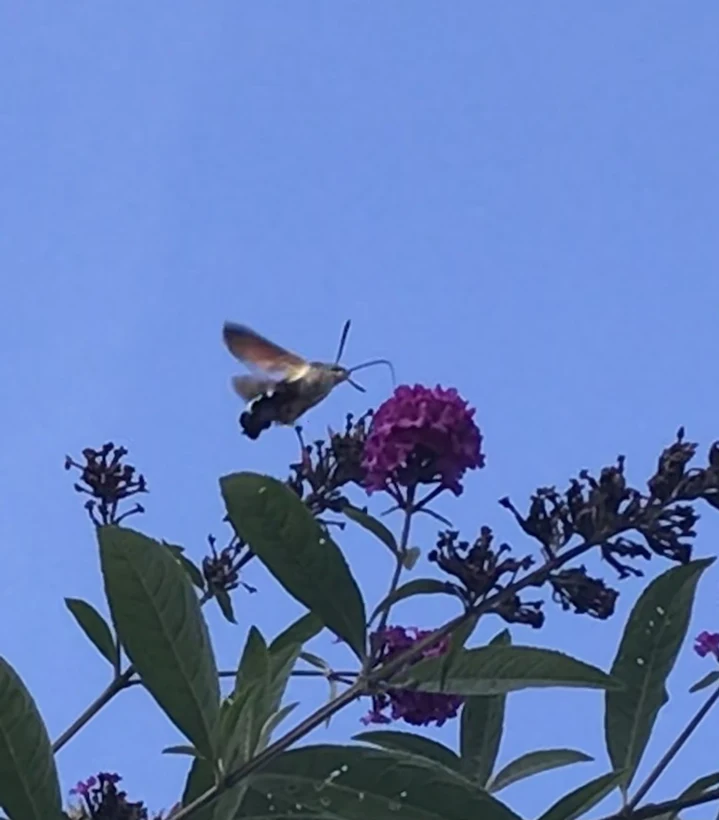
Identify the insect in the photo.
Macroglossum stellatarum
